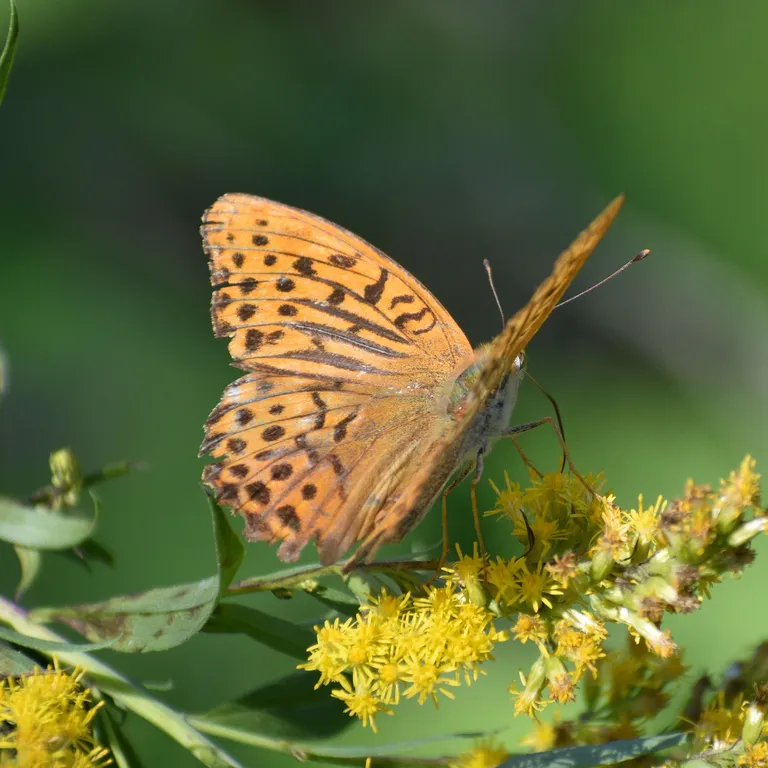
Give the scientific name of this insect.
Argynnis paphia
